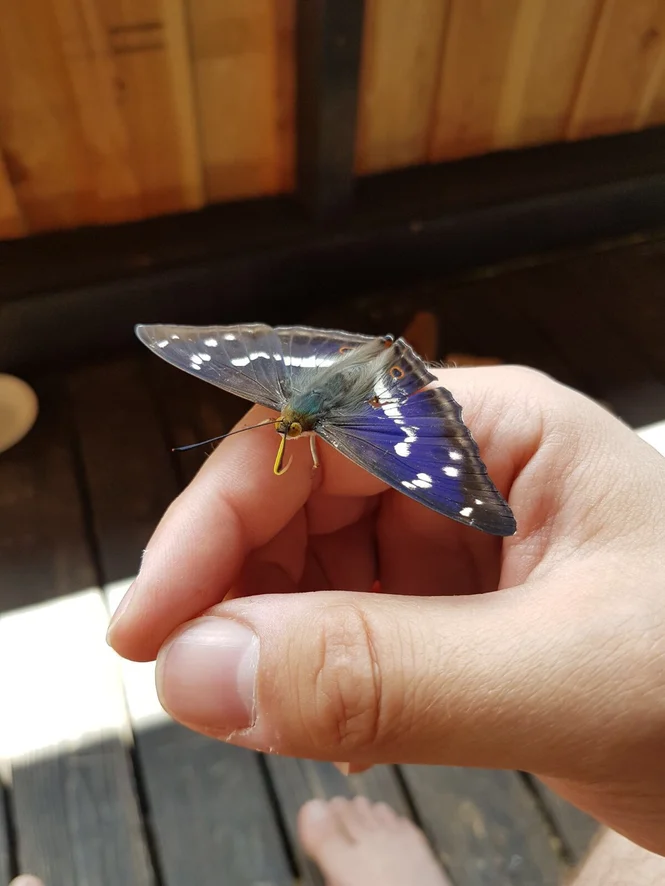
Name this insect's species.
Apatura iris
